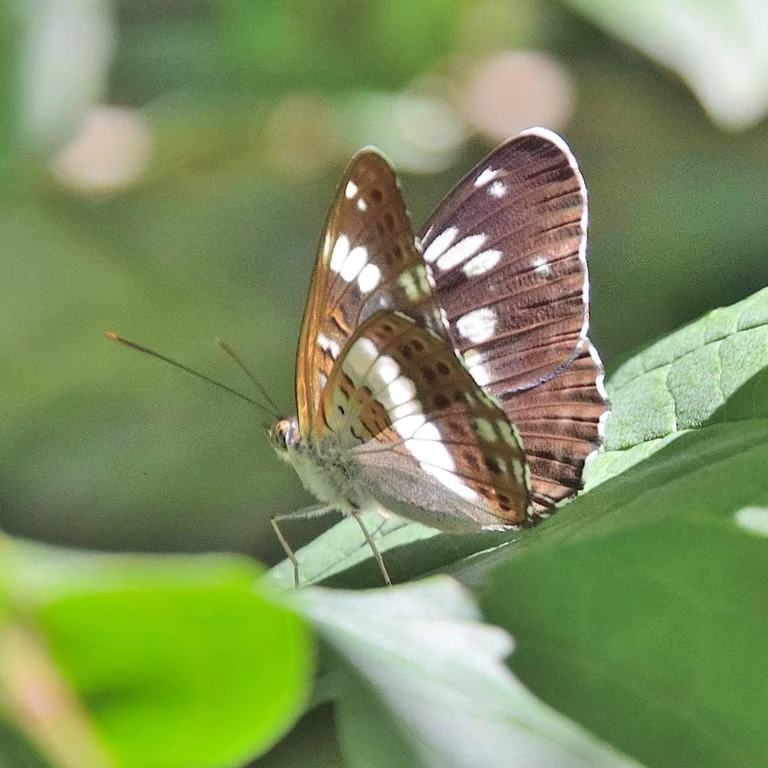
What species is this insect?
Limenitis camilla (also Ladoga camilla)
